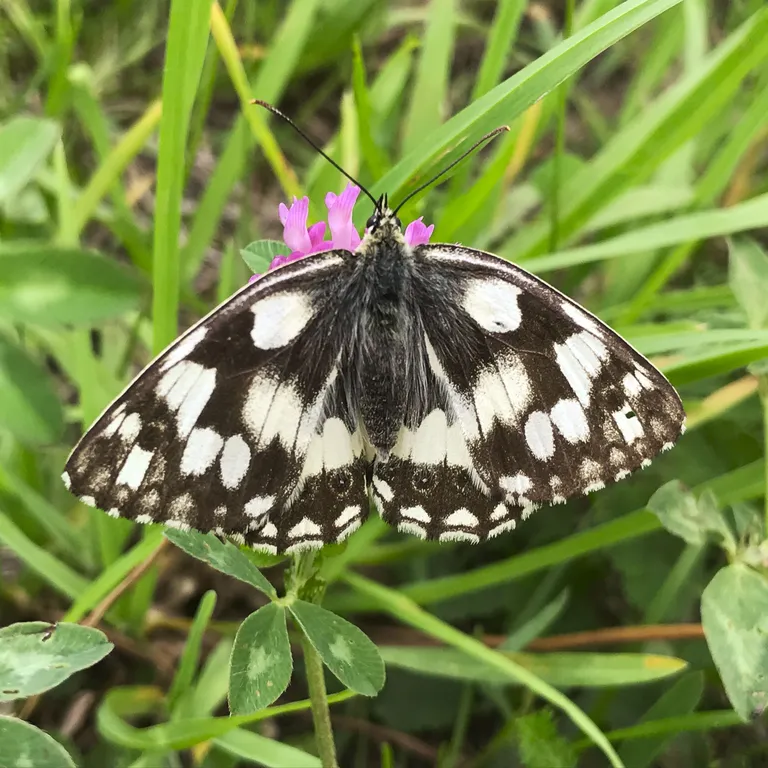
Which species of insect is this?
Melanargia galathea
